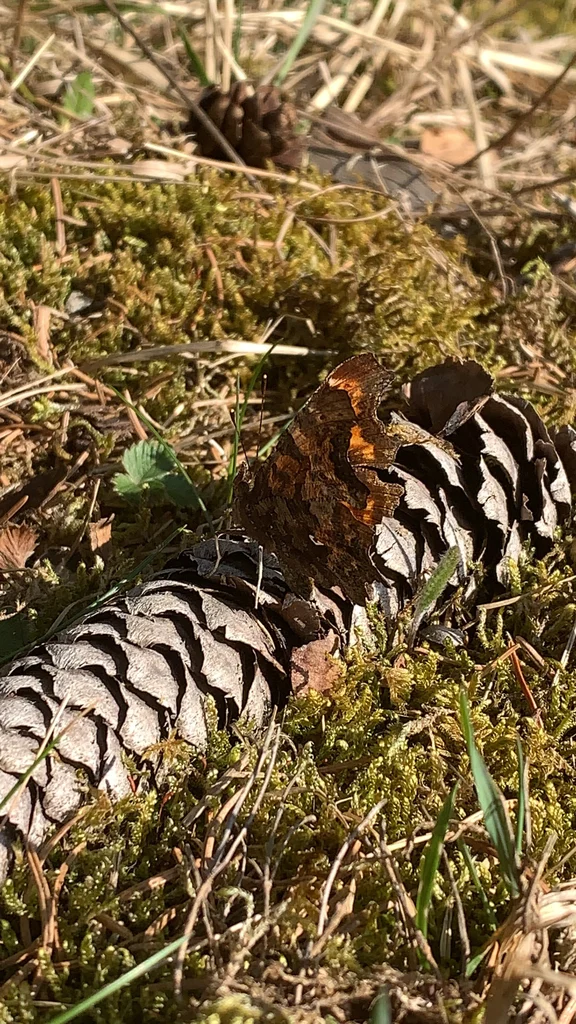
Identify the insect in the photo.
Polygonia c-album
